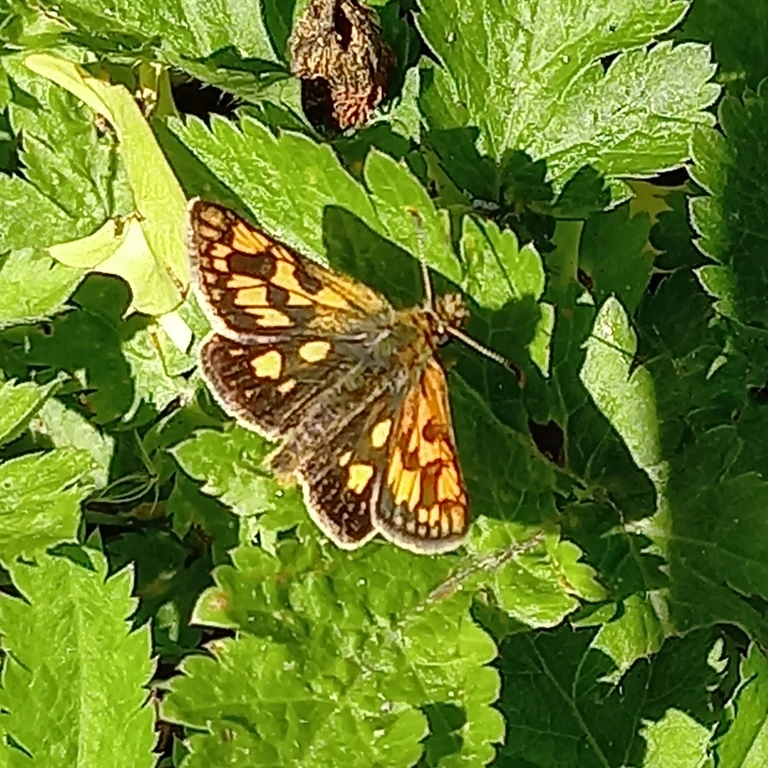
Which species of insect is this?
Carterocephalus palaemon
